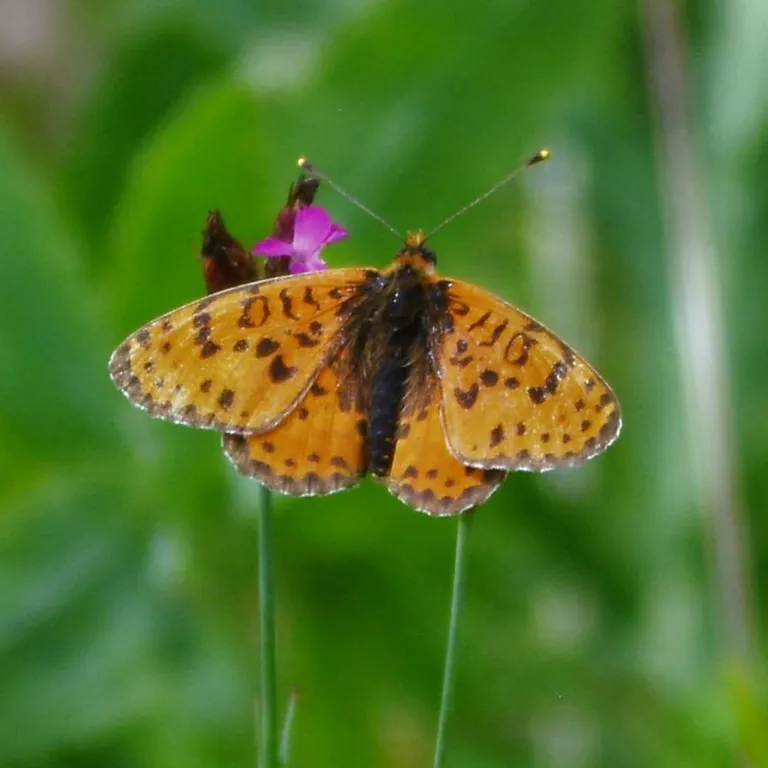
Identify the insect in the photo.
Melitaea didyma
